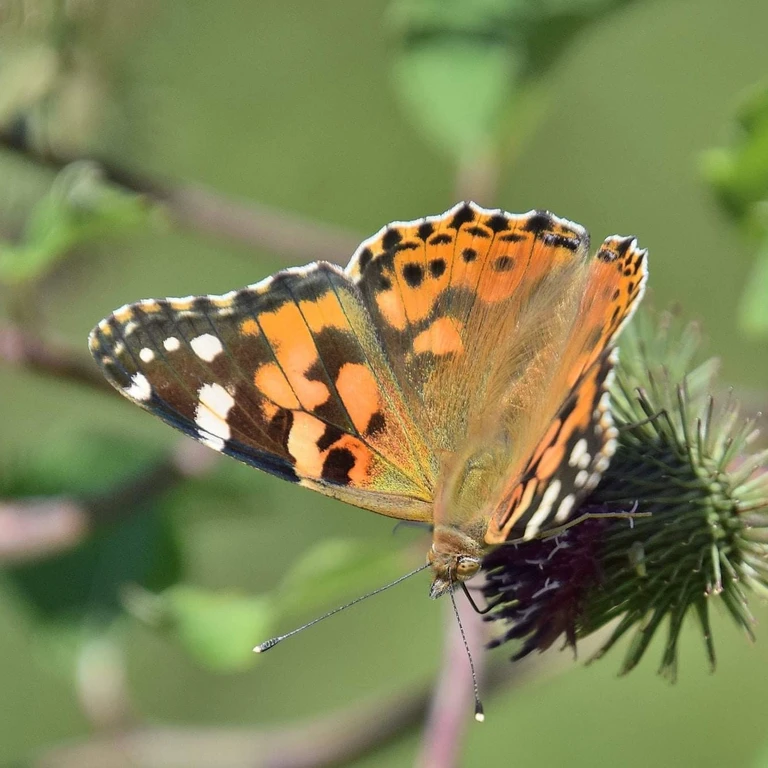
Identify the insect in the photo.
Vanessa cardui
